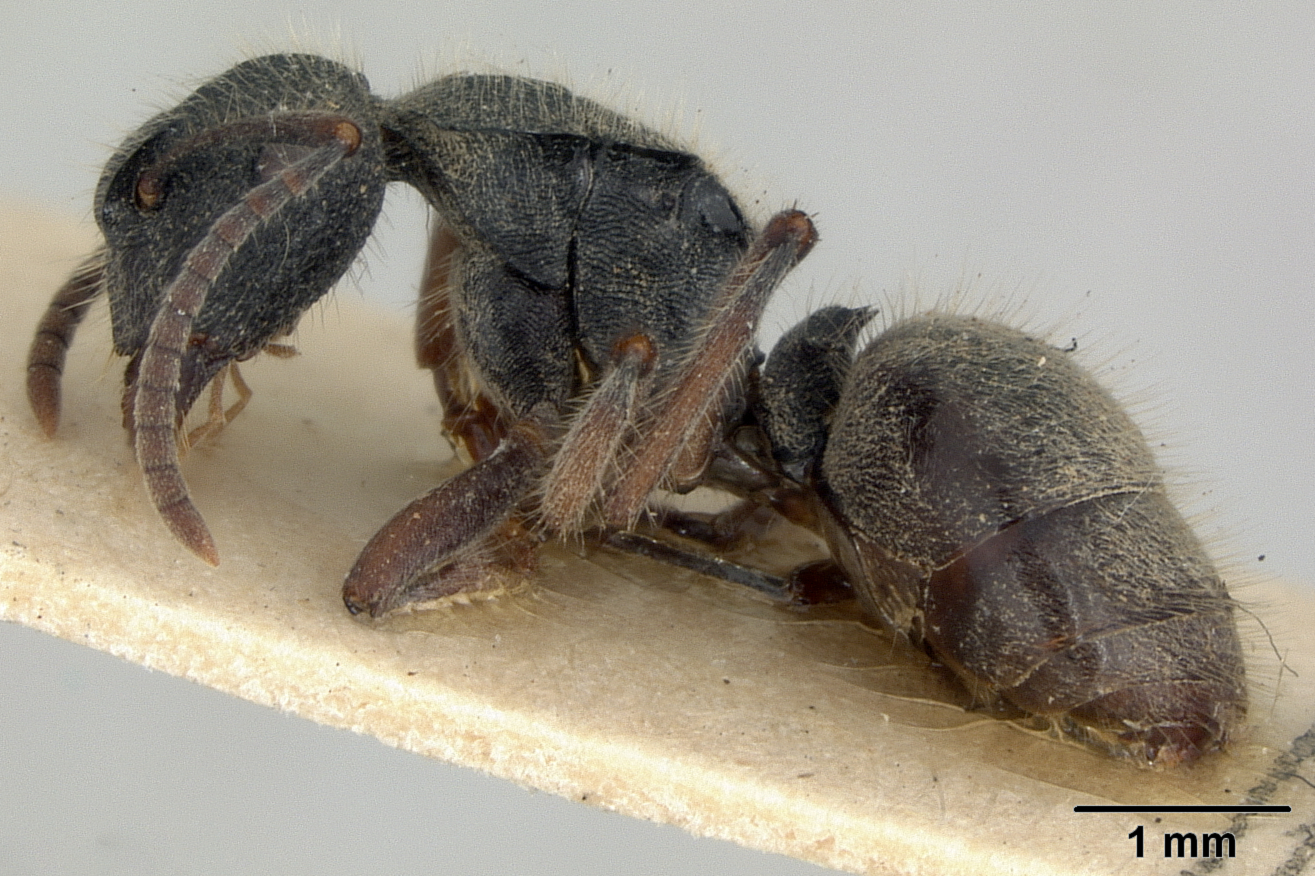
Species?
Polyrhachis hirsuta
